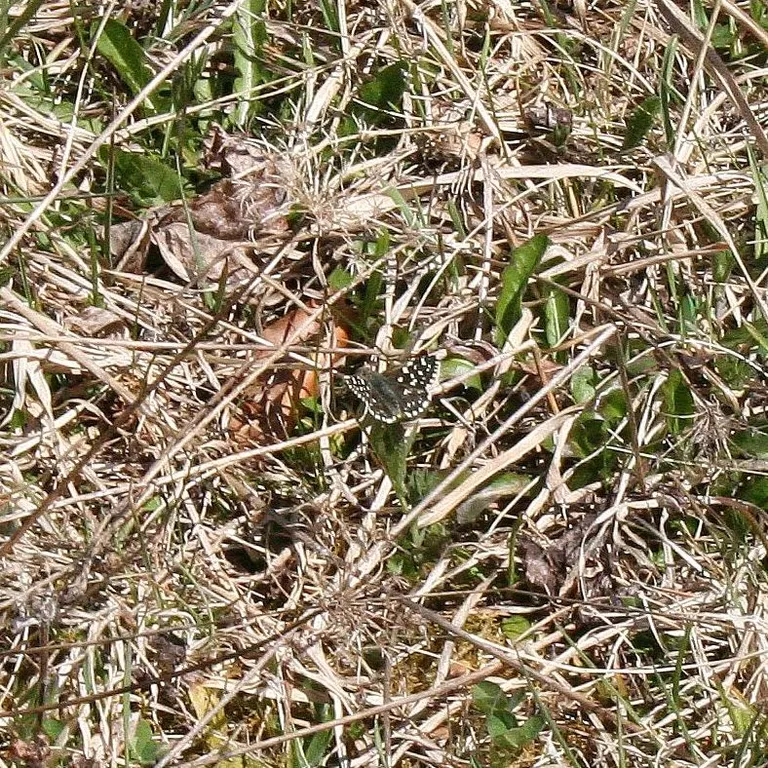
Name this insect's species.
Pyrgus malvae
